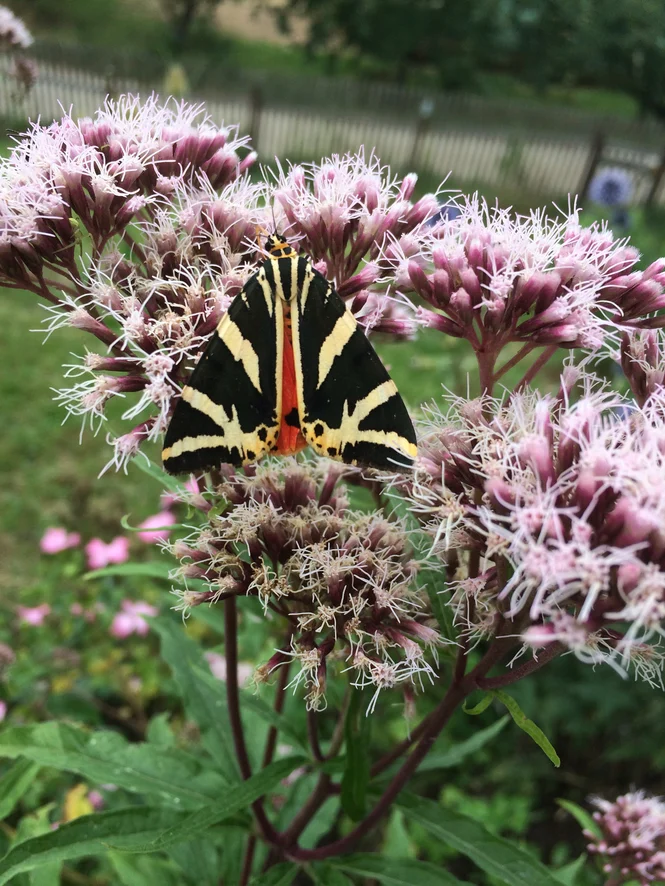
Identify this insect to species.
Euplagia quadripunctaria
